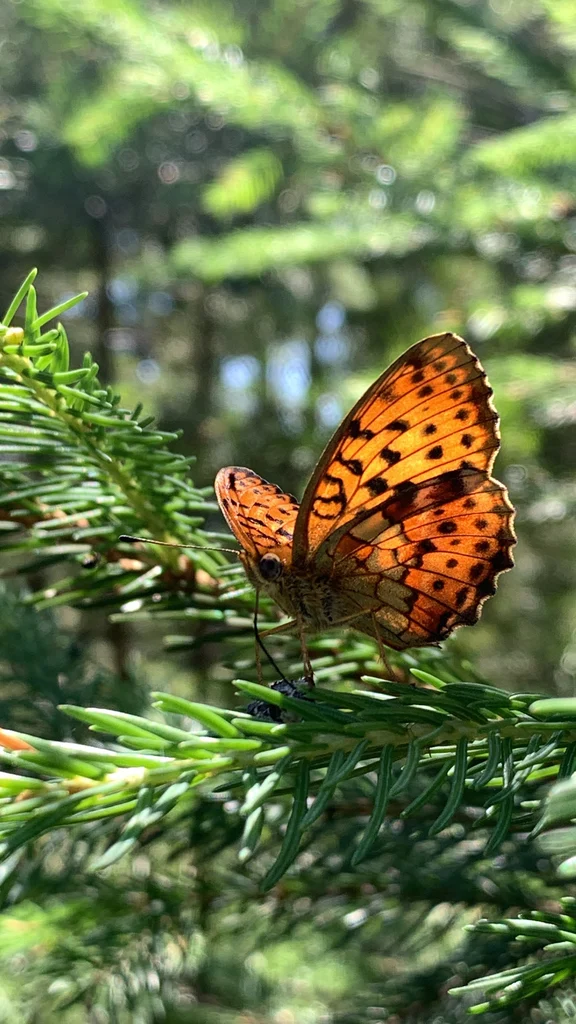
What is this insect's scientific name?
Brenthis daphne
